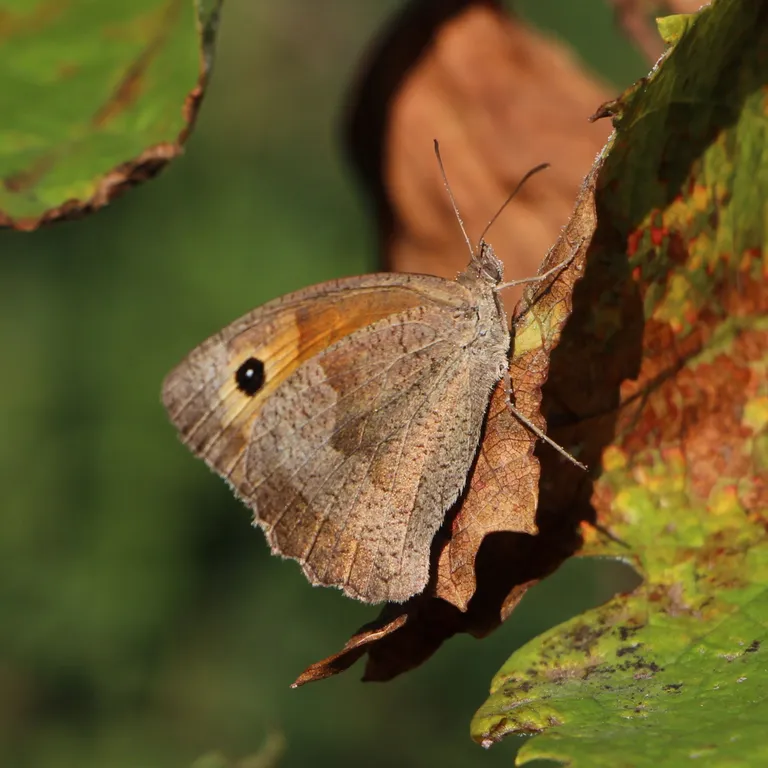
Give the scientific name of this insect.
Maniola jurtina
